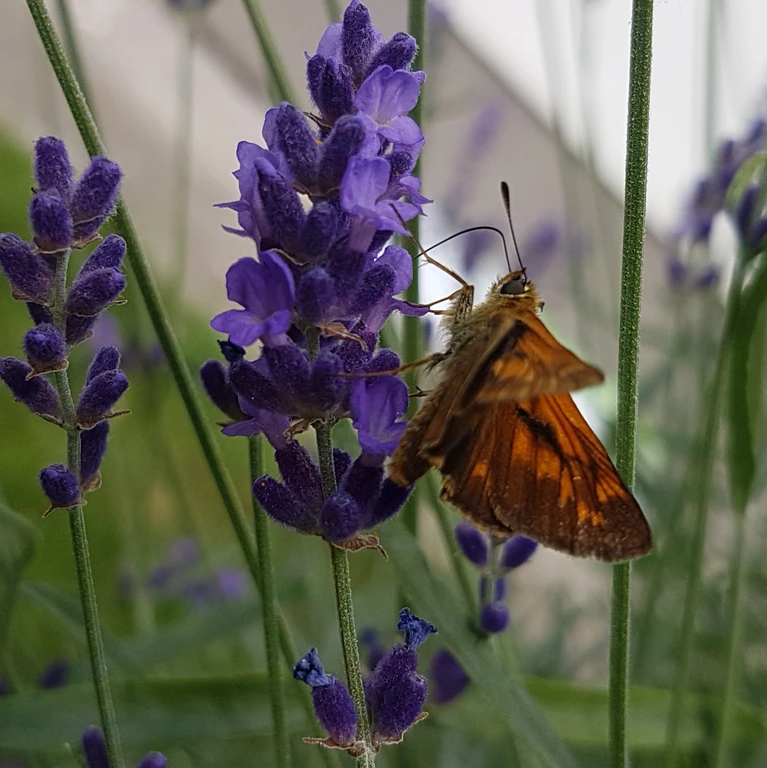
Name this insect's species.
Ochlodes sylvanus (also Ochlodes venata)
